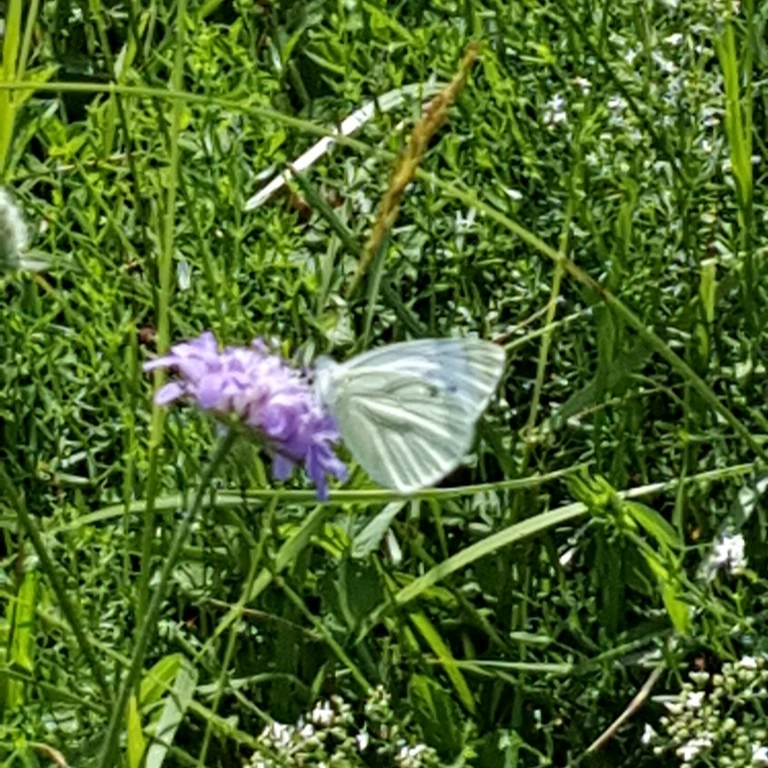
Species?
Pieris napi
